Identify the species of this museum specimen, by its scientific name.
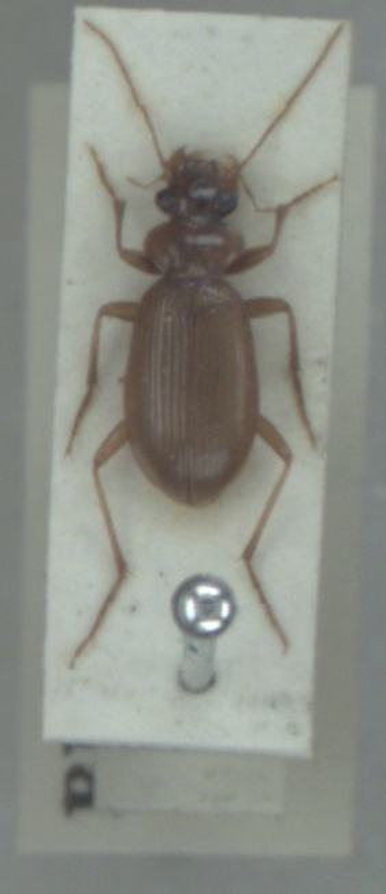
Leistus ferrugineus
